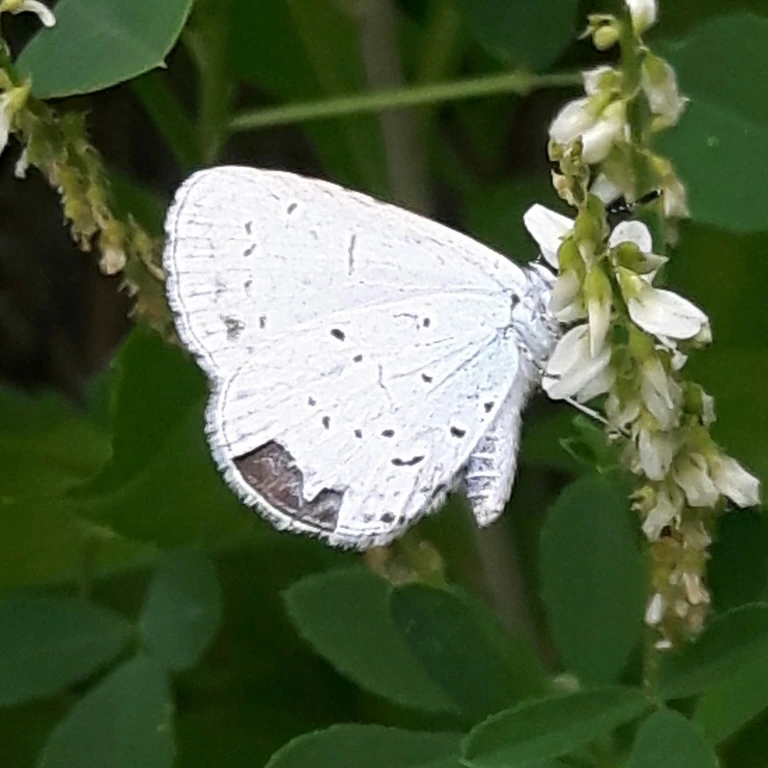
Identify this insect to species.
Celastrina argiolus
